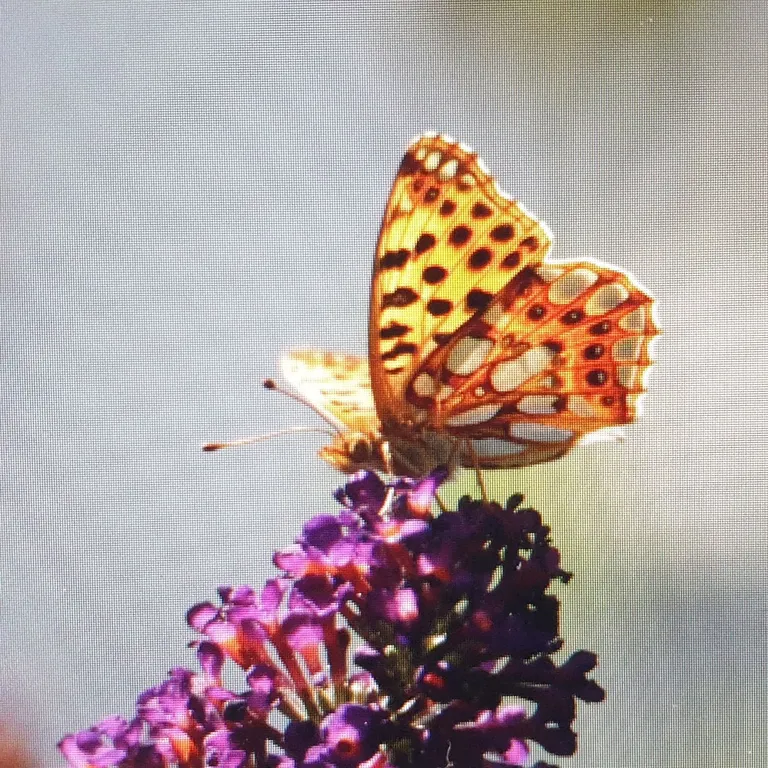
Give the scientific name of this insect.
Issoria lathonia
